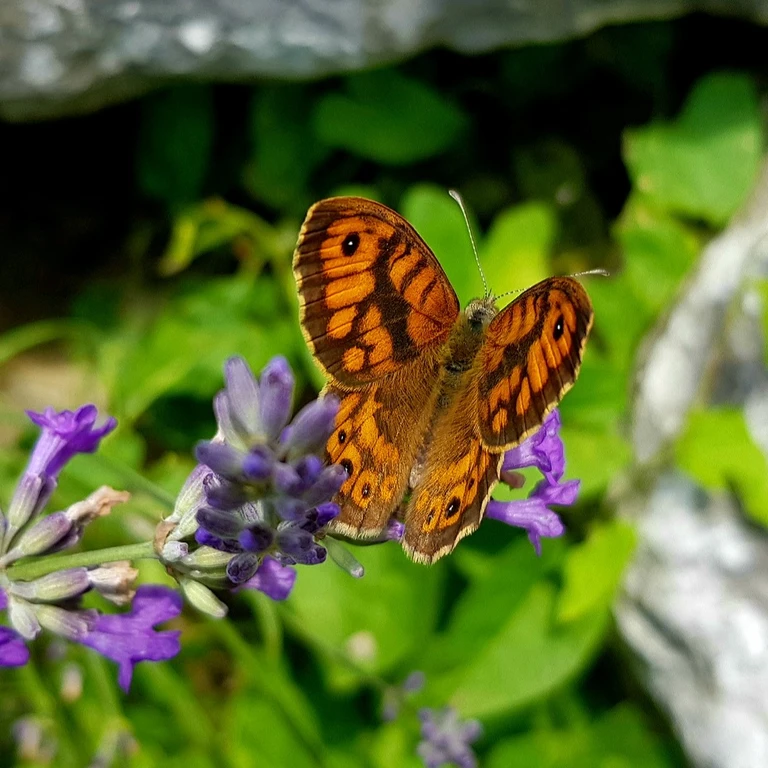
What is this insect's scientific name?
Lasiommata megera (also Pararge megera)
